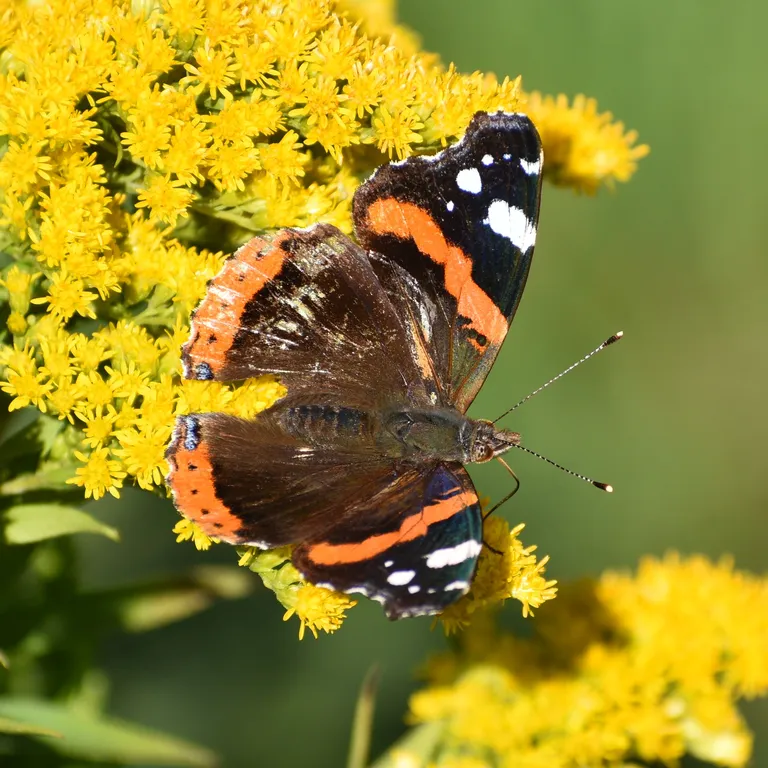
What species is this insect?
Vanessa atalanta
